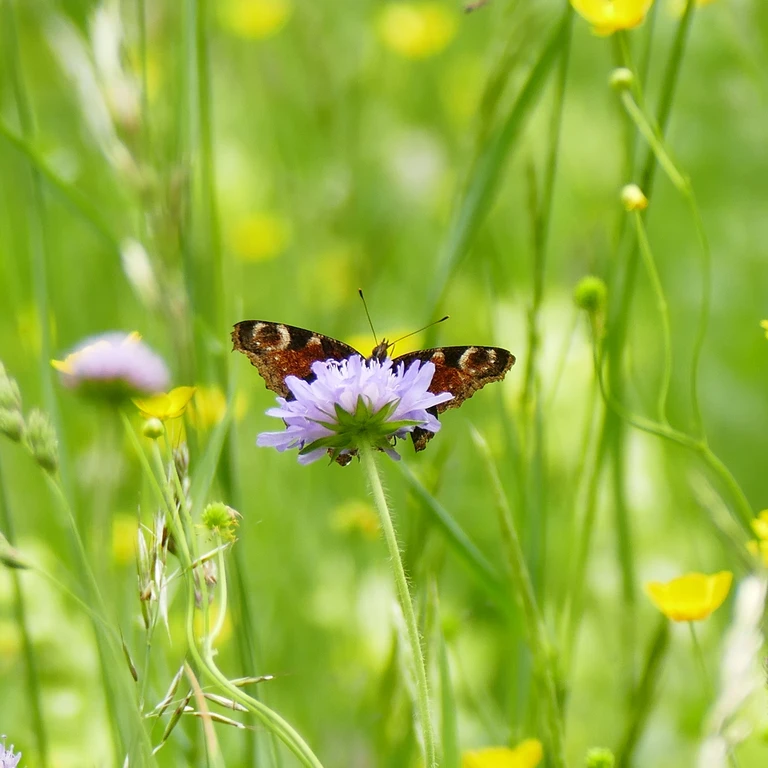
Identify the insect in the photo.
Aglais io
